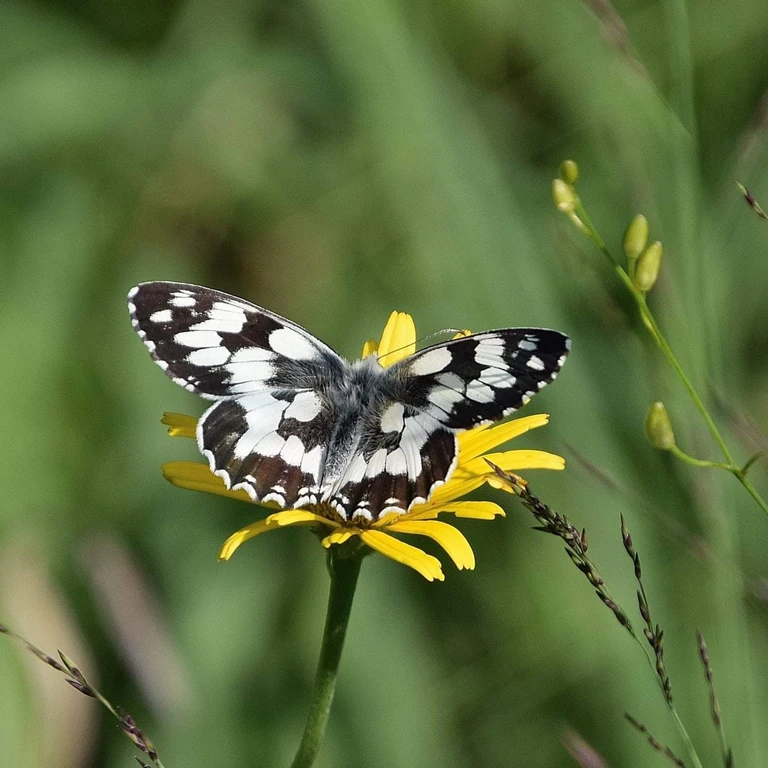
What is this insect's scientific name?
Melanargia galathea
